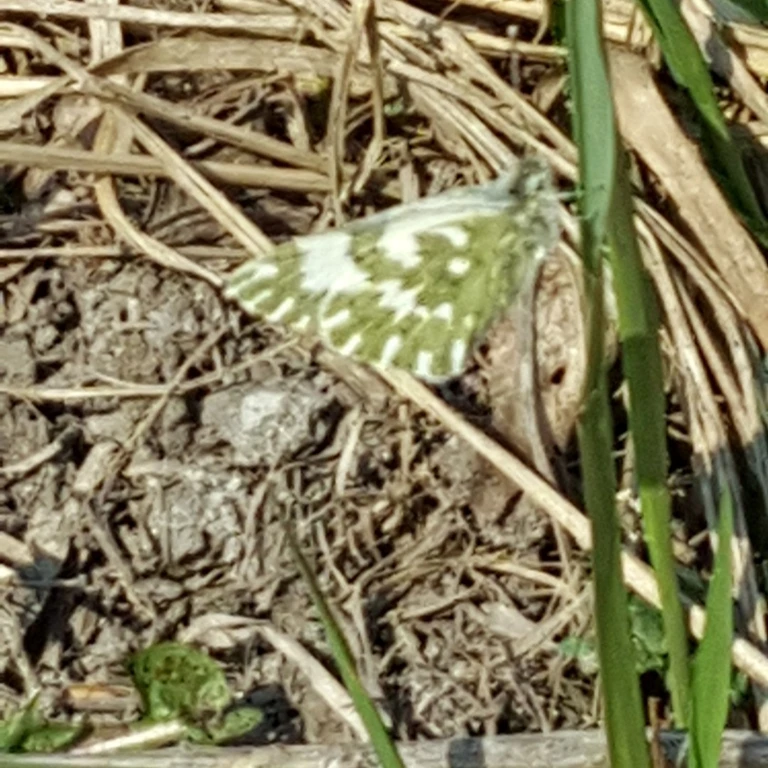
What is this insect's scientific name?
Pontia edusa
